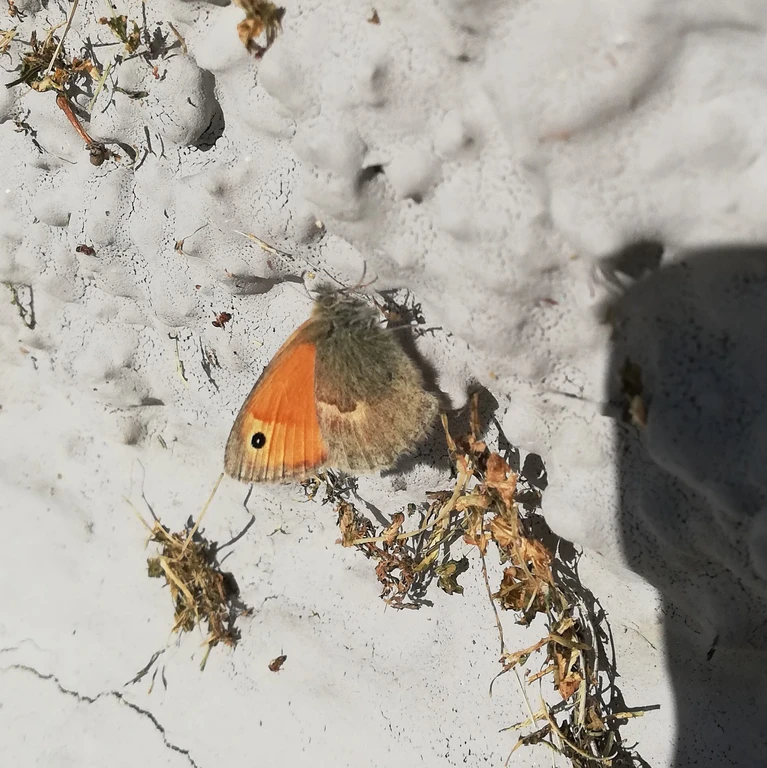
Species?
Coenonympha pamphilus
